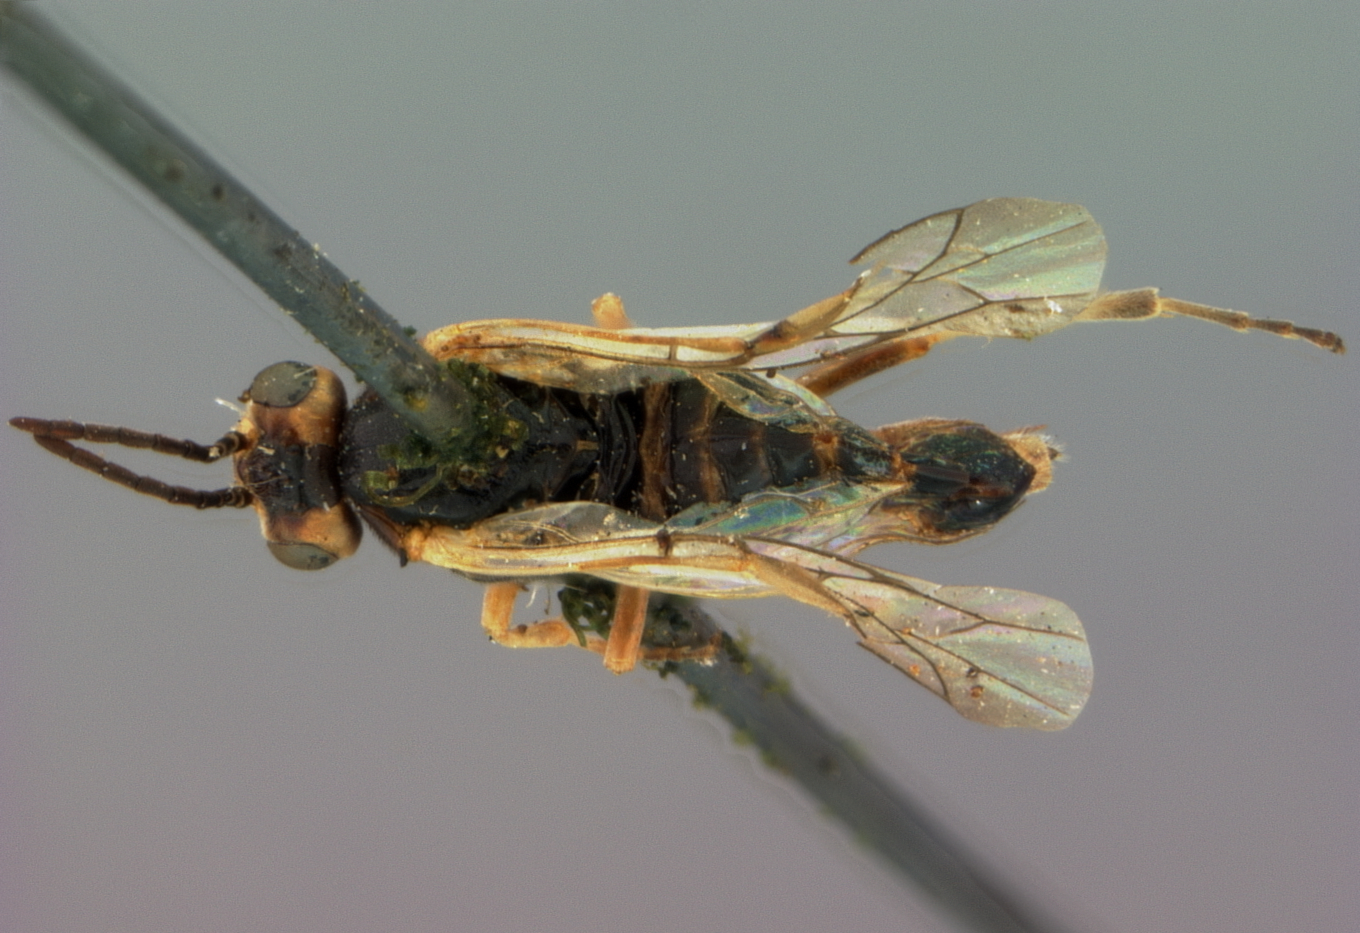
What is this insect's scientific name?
Hoplocampa orbitalis
